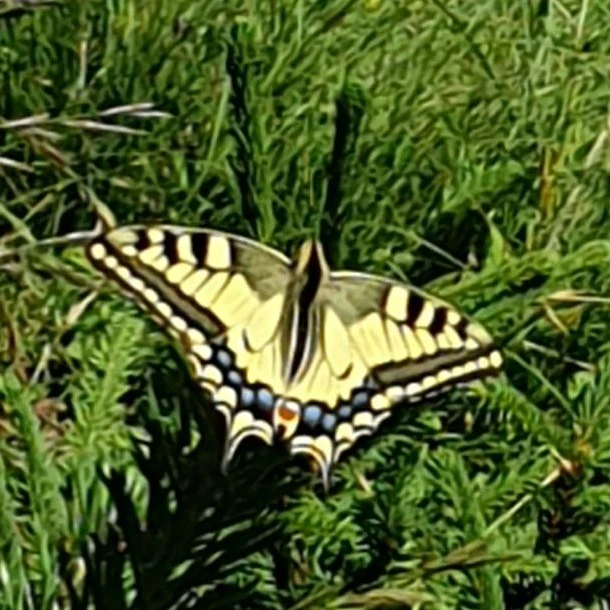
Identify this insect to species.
Papilio machaon
